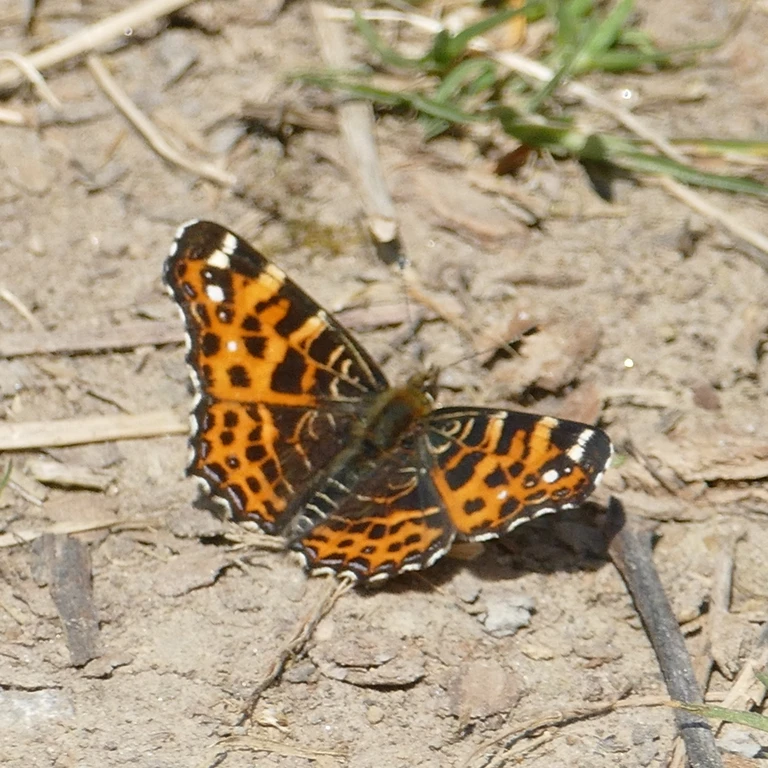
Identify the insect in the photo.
Araschnia levana
